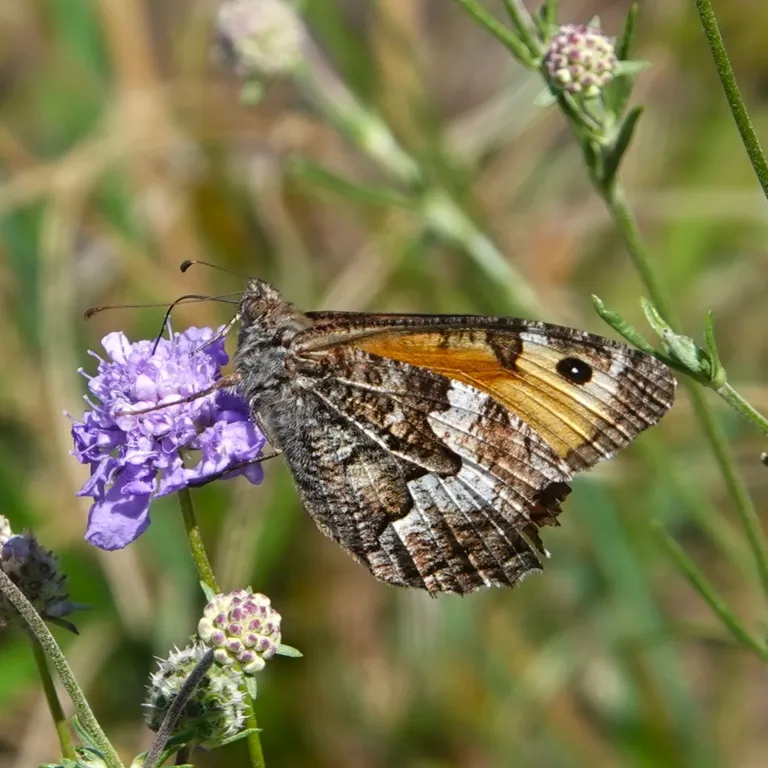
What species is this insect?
Hipparchia semele
